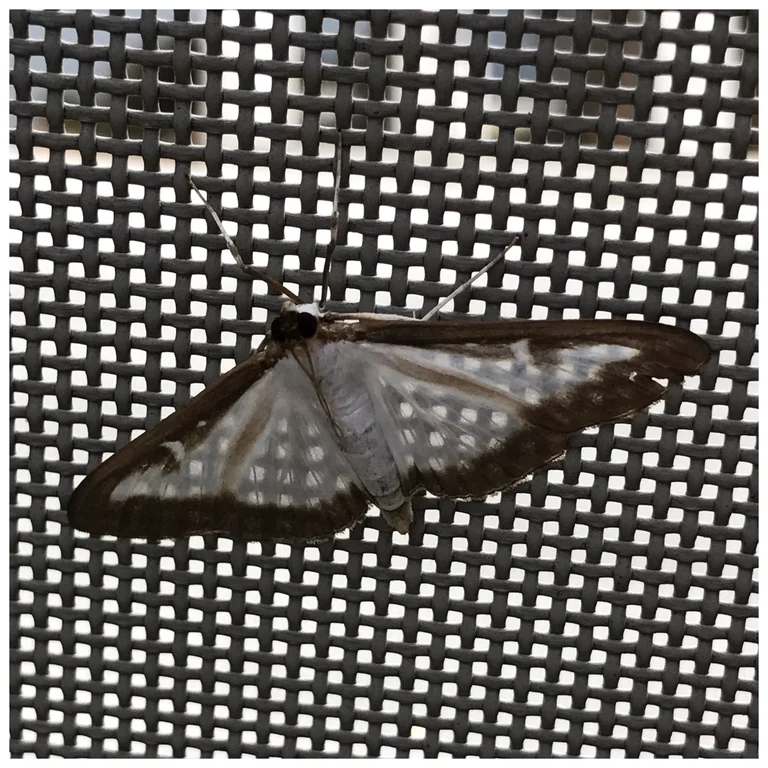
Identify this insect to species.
Cydalima perspectalis
